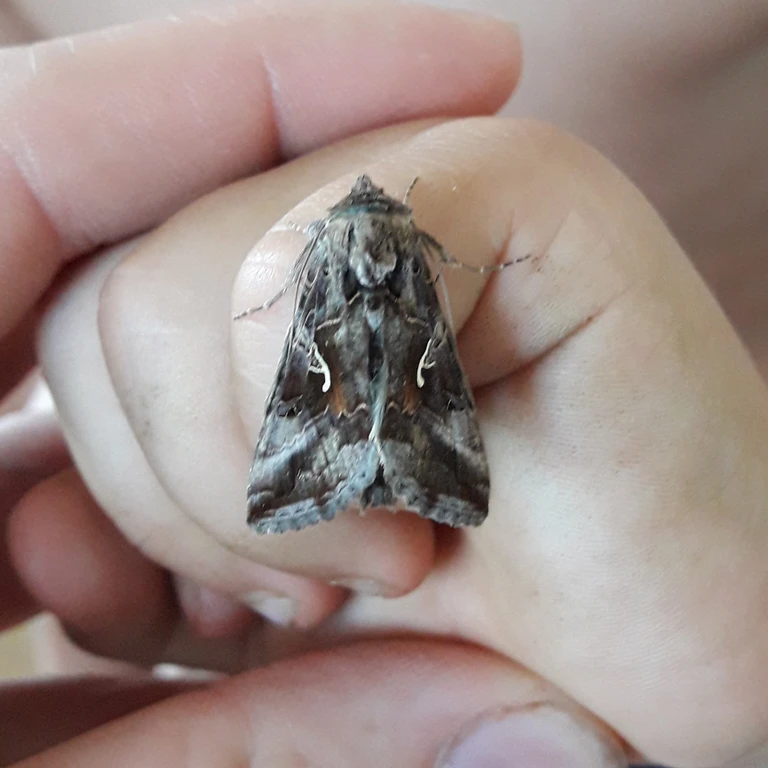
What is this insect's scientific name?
Autographa gamma
